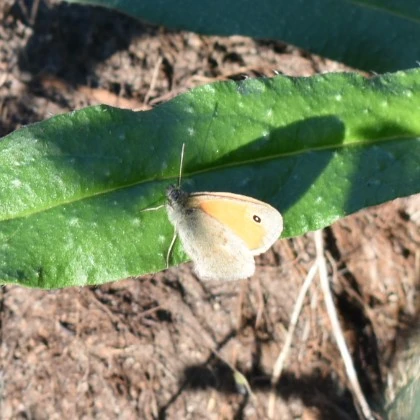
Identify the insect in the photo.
Coenonympha pamphilus
